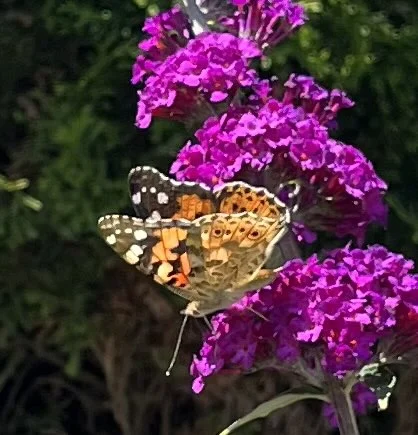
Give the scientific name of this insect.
Vanessa cardui
